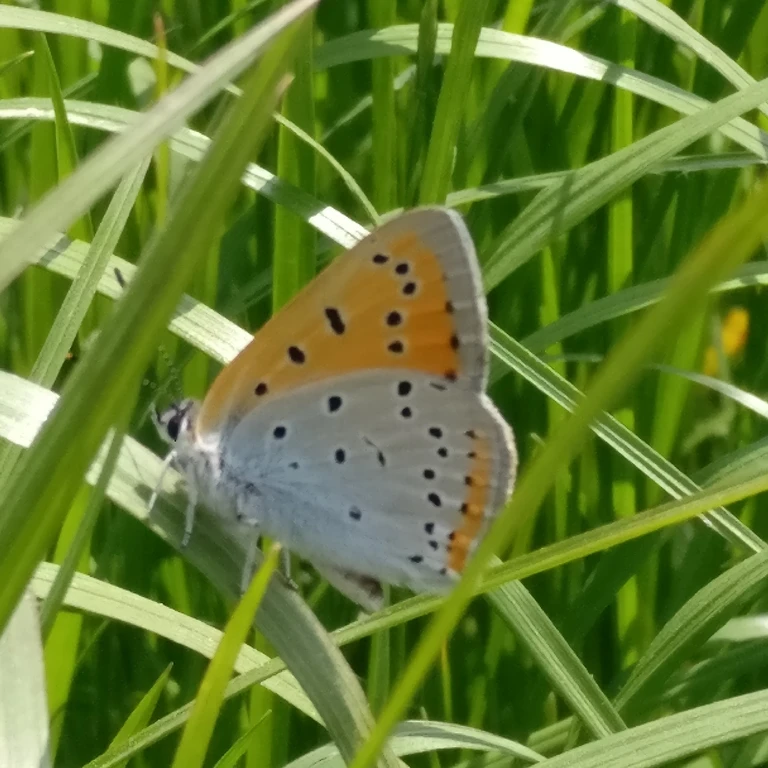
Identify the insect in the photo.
Lycaena dispar
